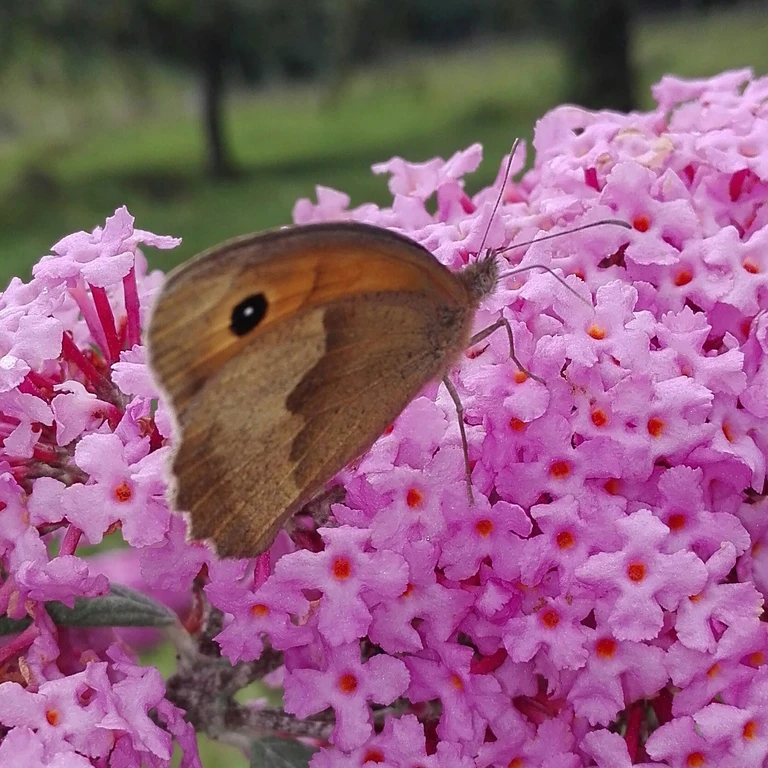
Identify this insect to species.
Maniola jurtina
